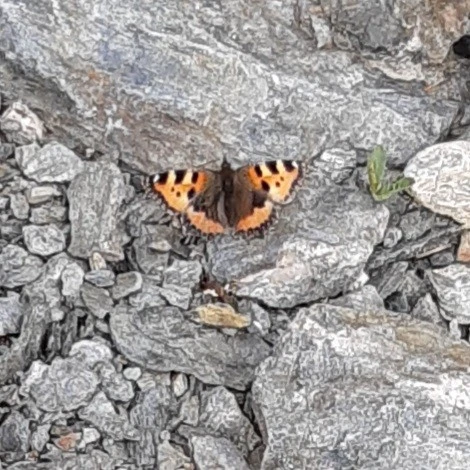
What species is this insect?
Aglais urticae
